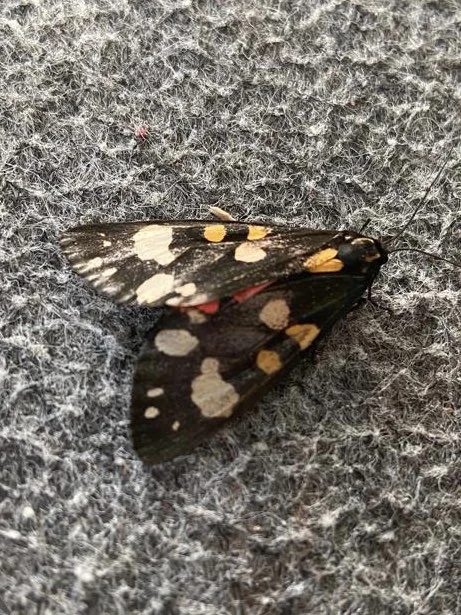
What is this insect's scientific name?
Callimorpha dominula
